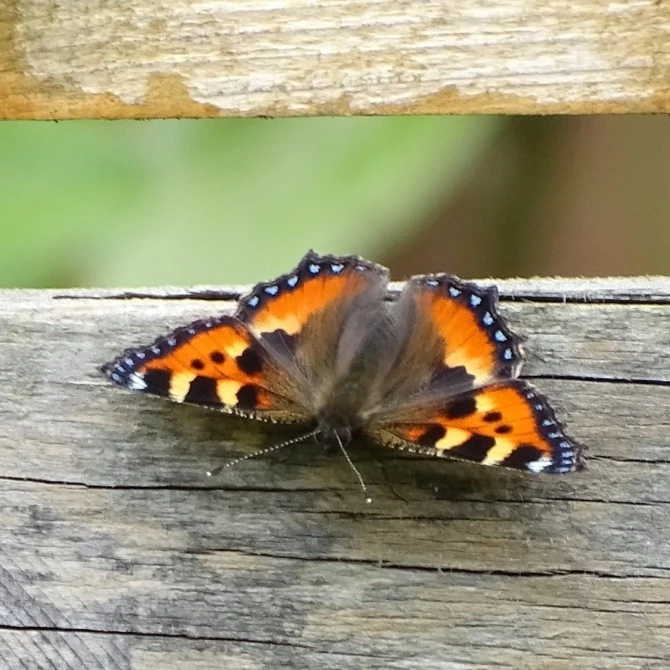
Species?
Aglais urticae
